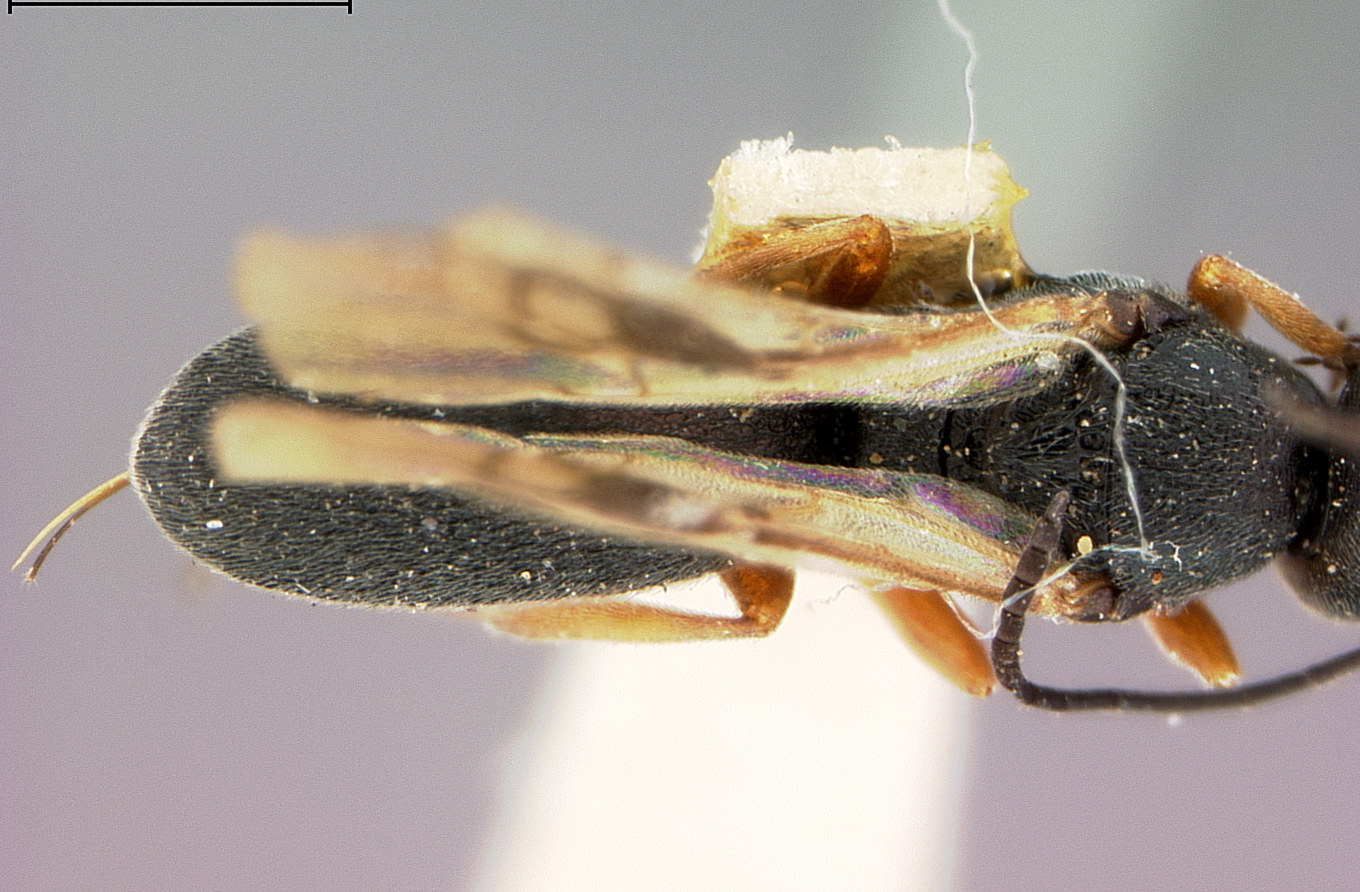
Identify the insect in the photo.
Chelonus teretiventris
